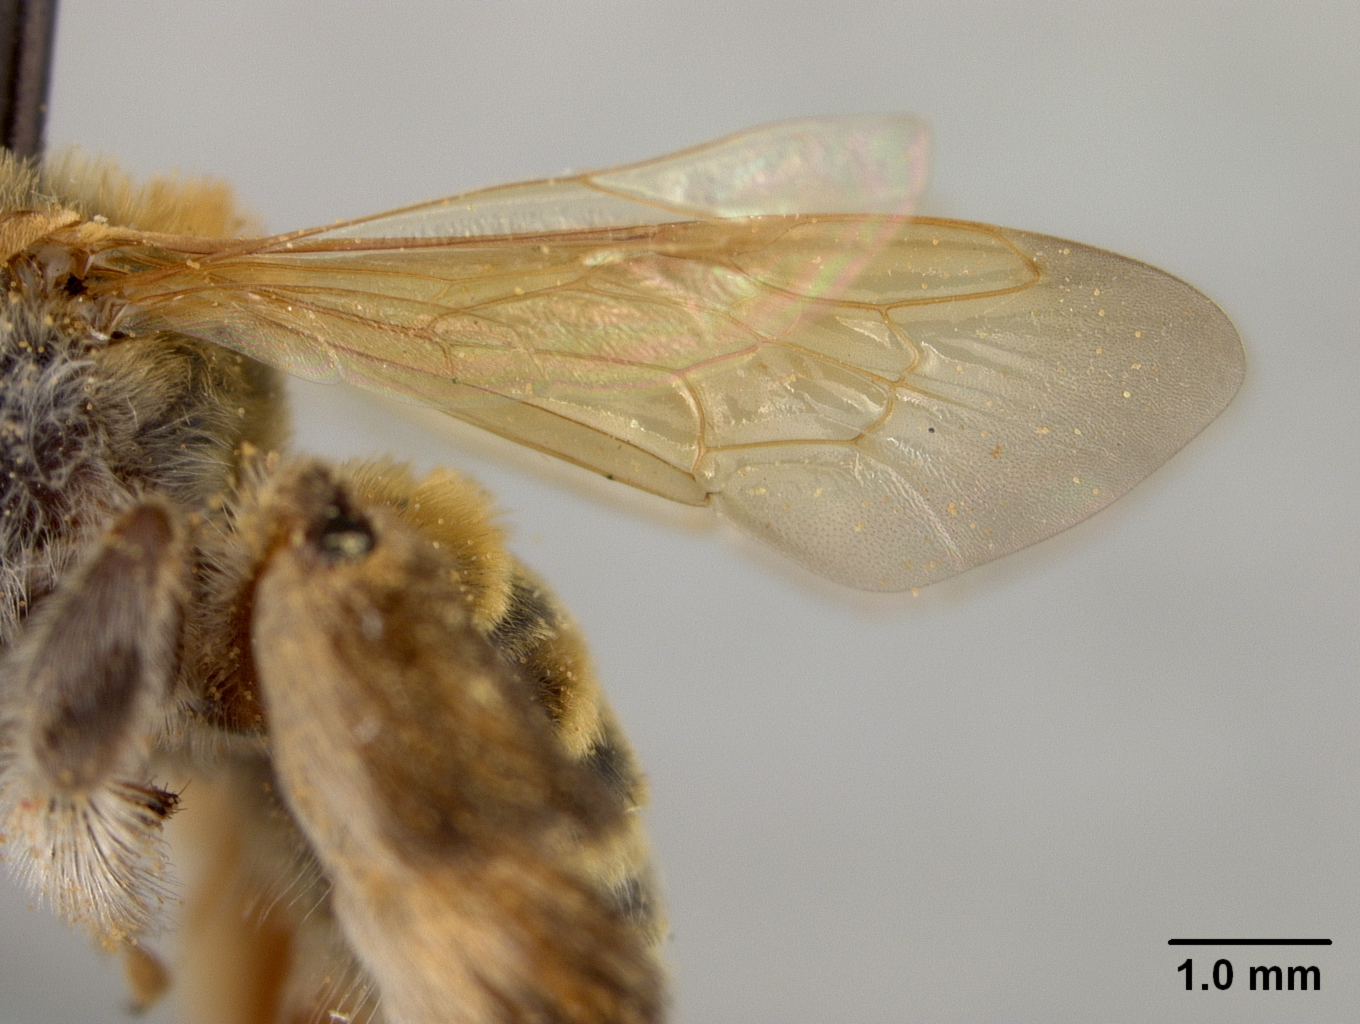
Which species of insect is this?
Exomalopsis diversipes
